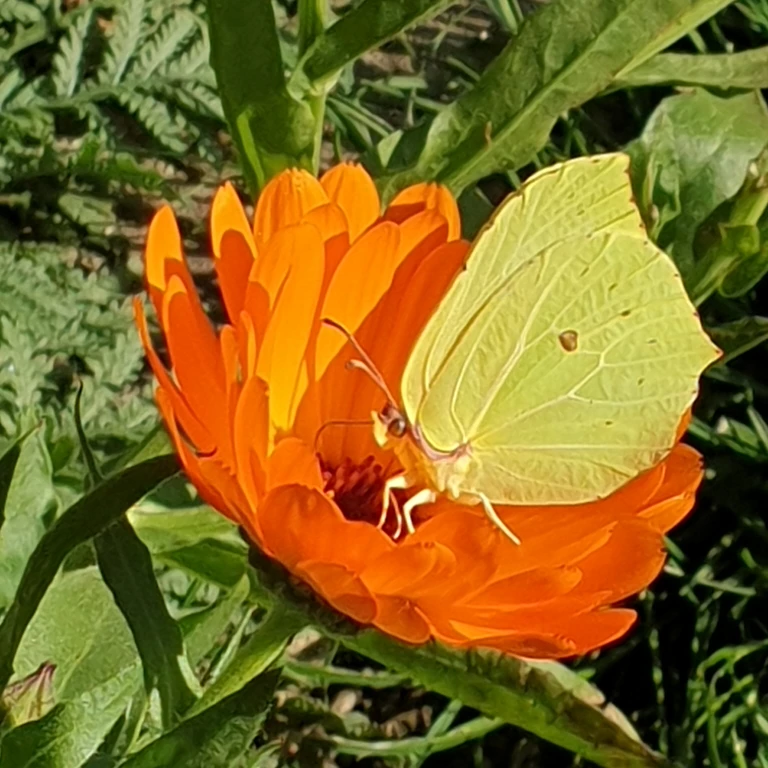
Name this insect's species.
Gonepteryx rhamni
